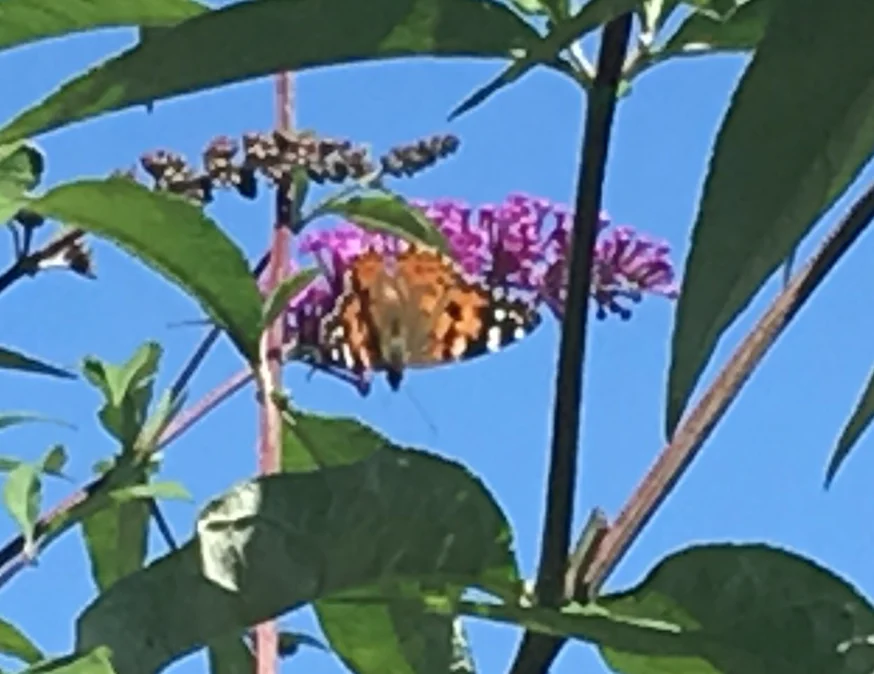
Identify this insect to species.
Vanessa cardui
